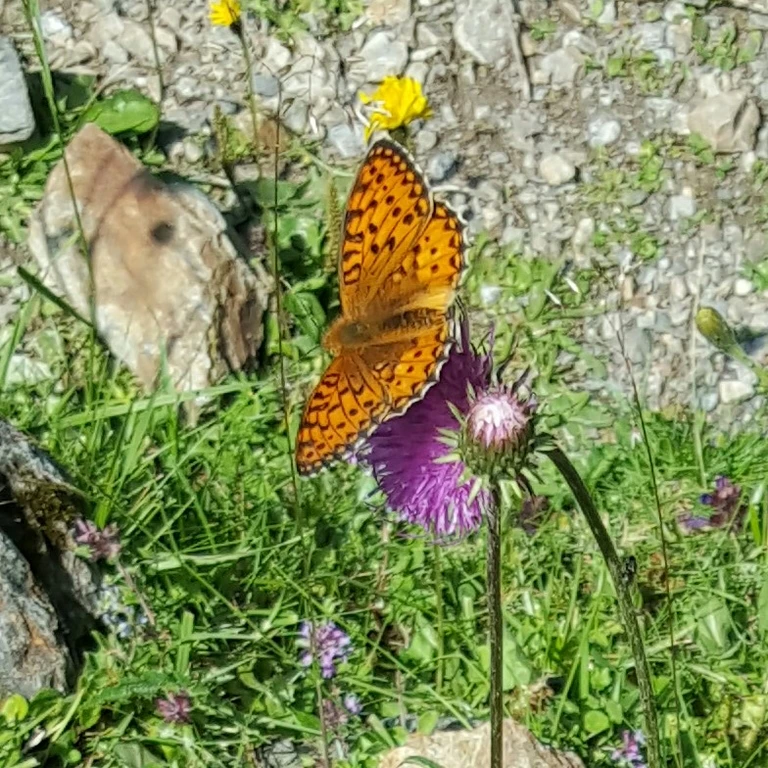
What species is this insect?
Speyeria aglaja
